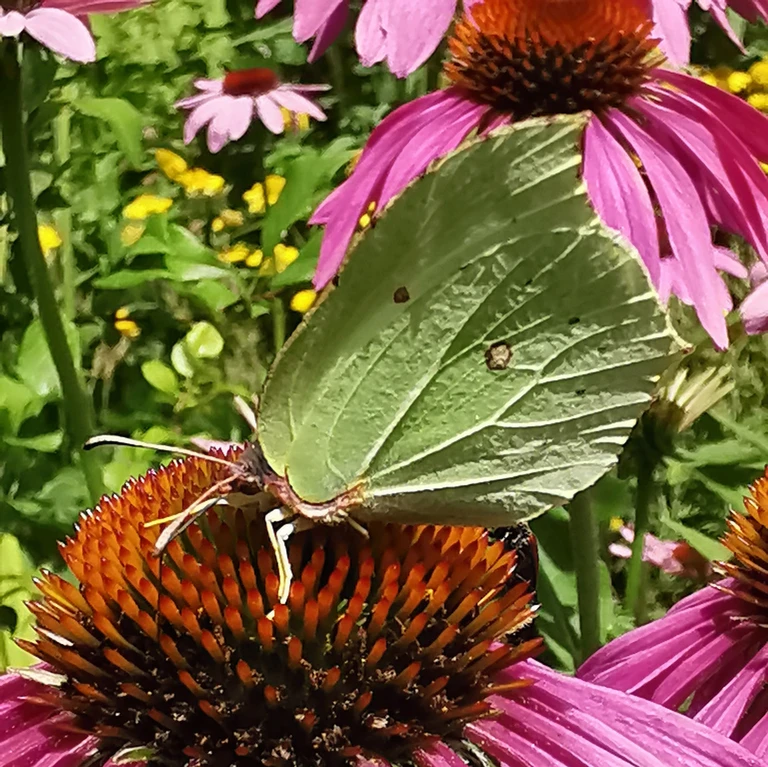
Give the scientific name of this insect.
Gonepteryx rhamni
